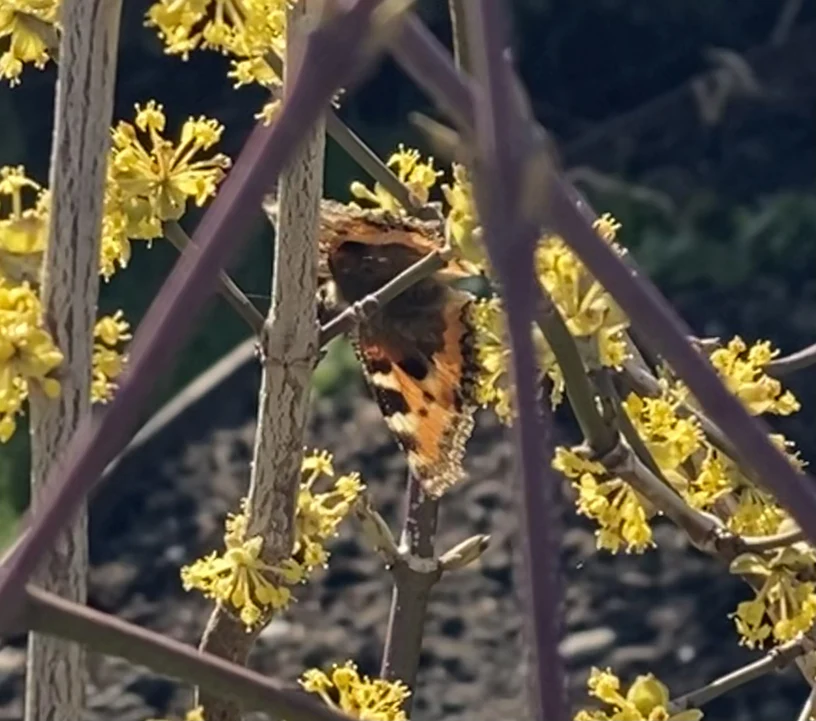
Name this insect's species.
Aglais urticae
